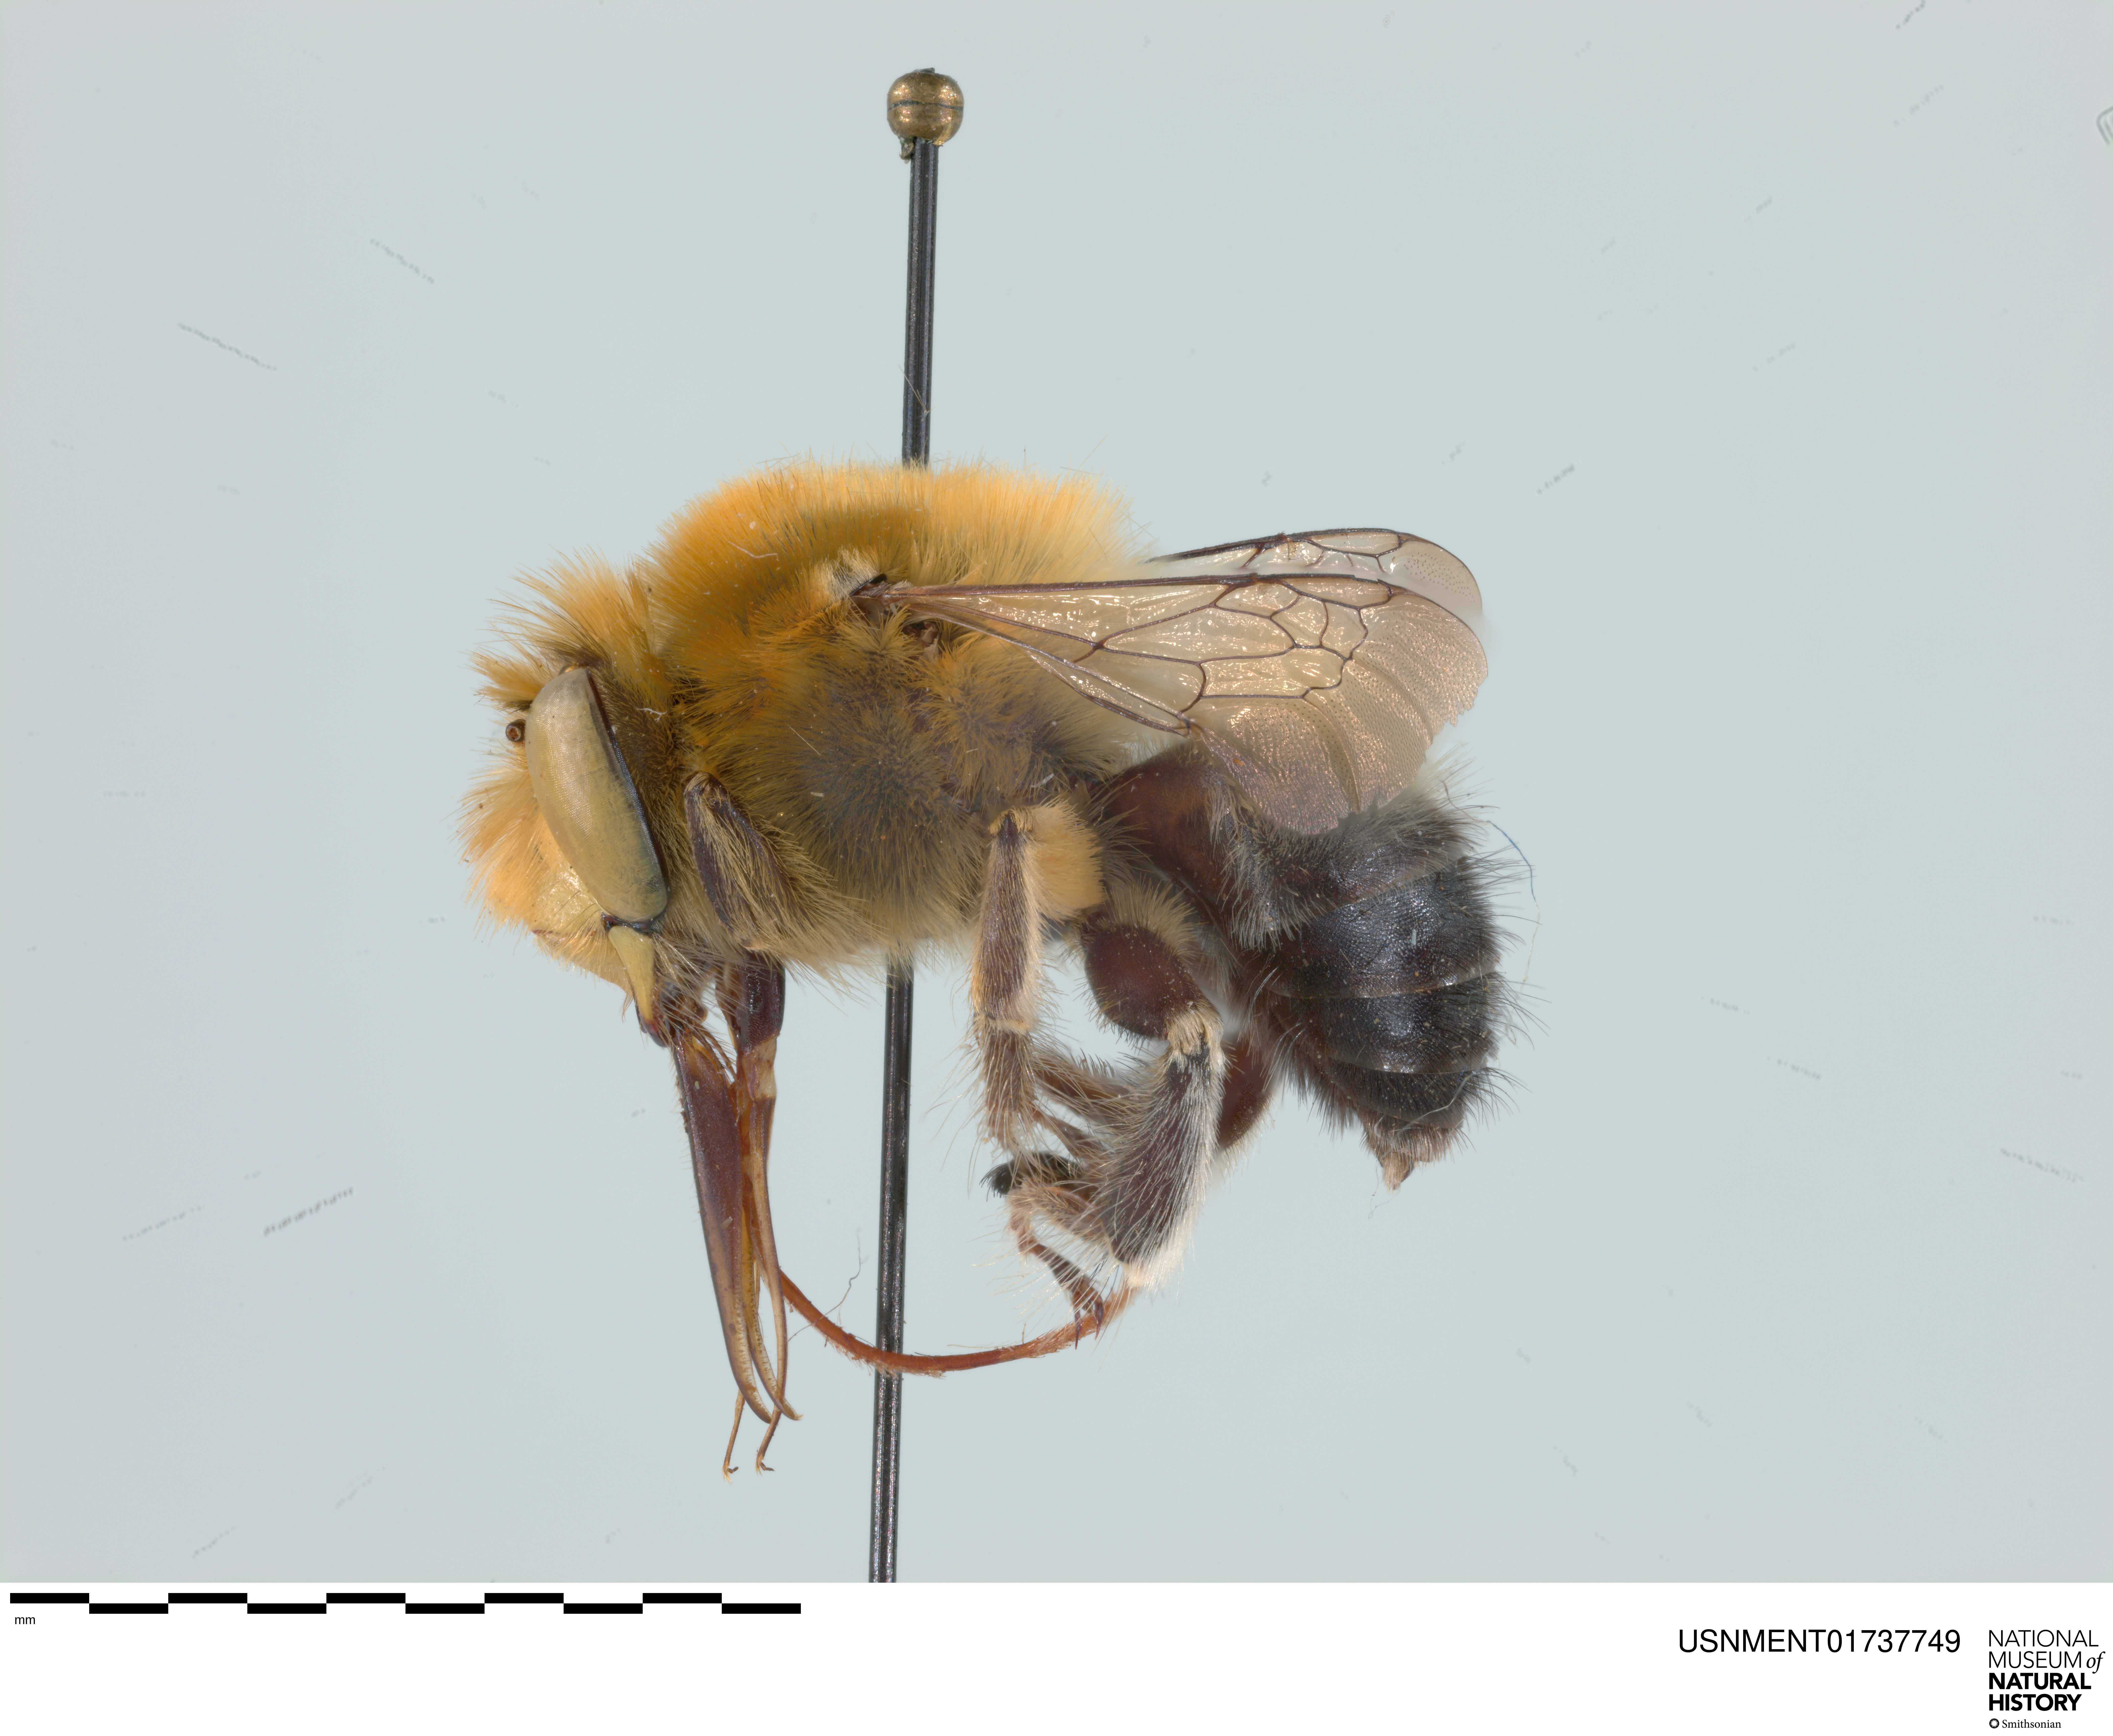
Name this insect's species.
Anthophora crotchii
